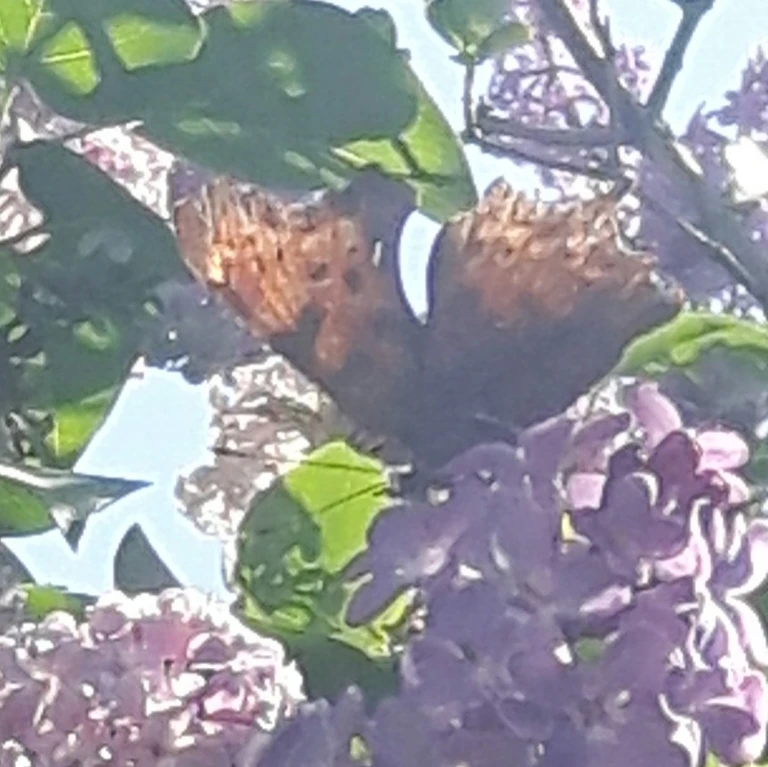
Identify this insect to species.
Polygonia c-album
